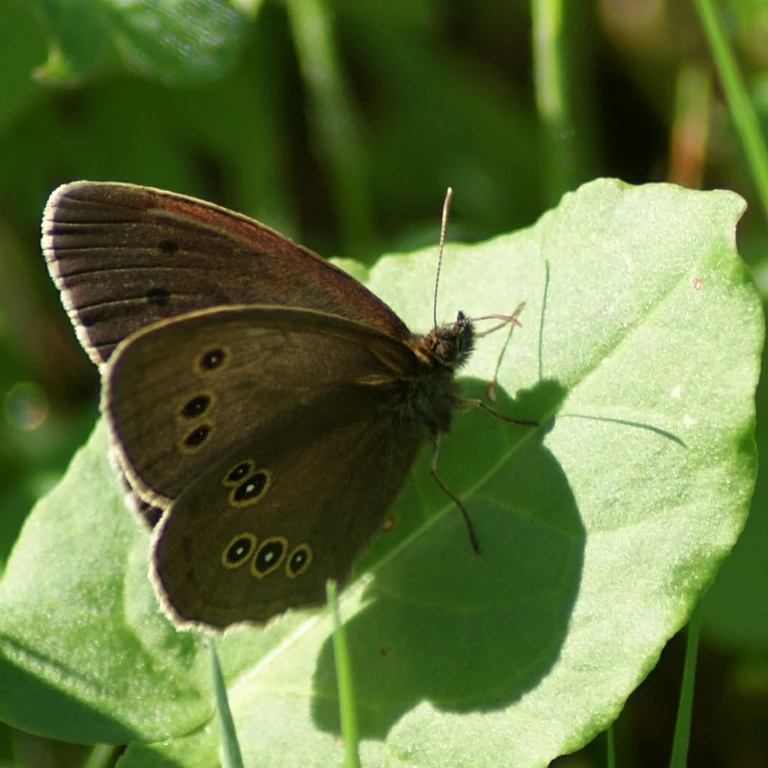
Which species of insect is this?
Aphantopus hyperantus
